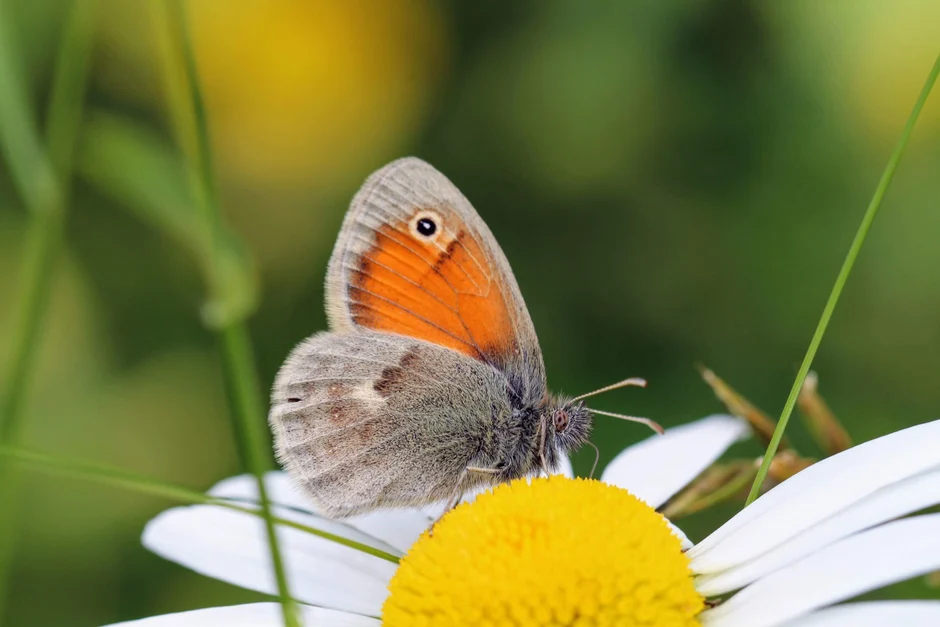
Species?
Coenonympha pamphilus
